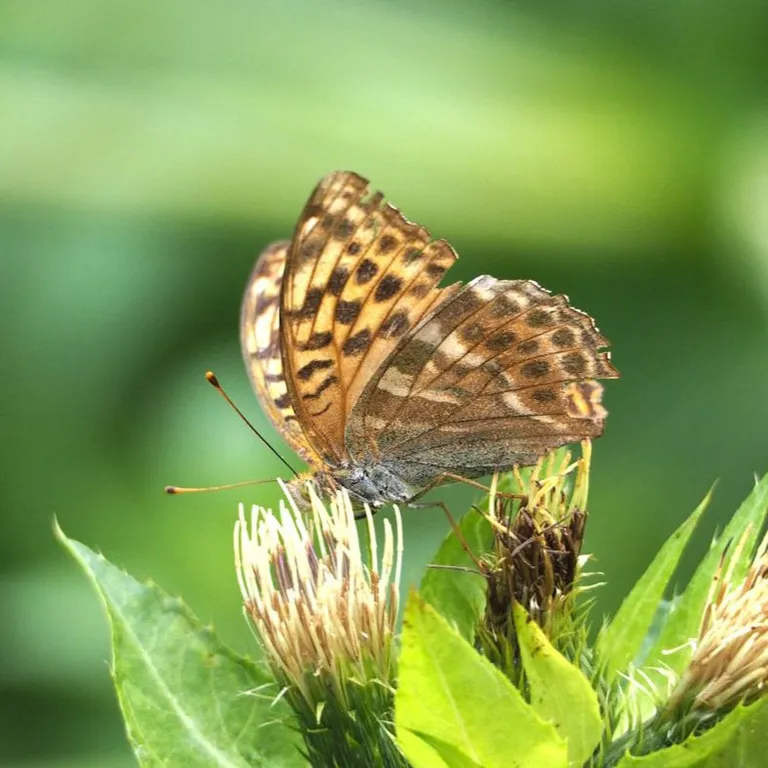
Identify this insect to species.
Argynnis paphia
